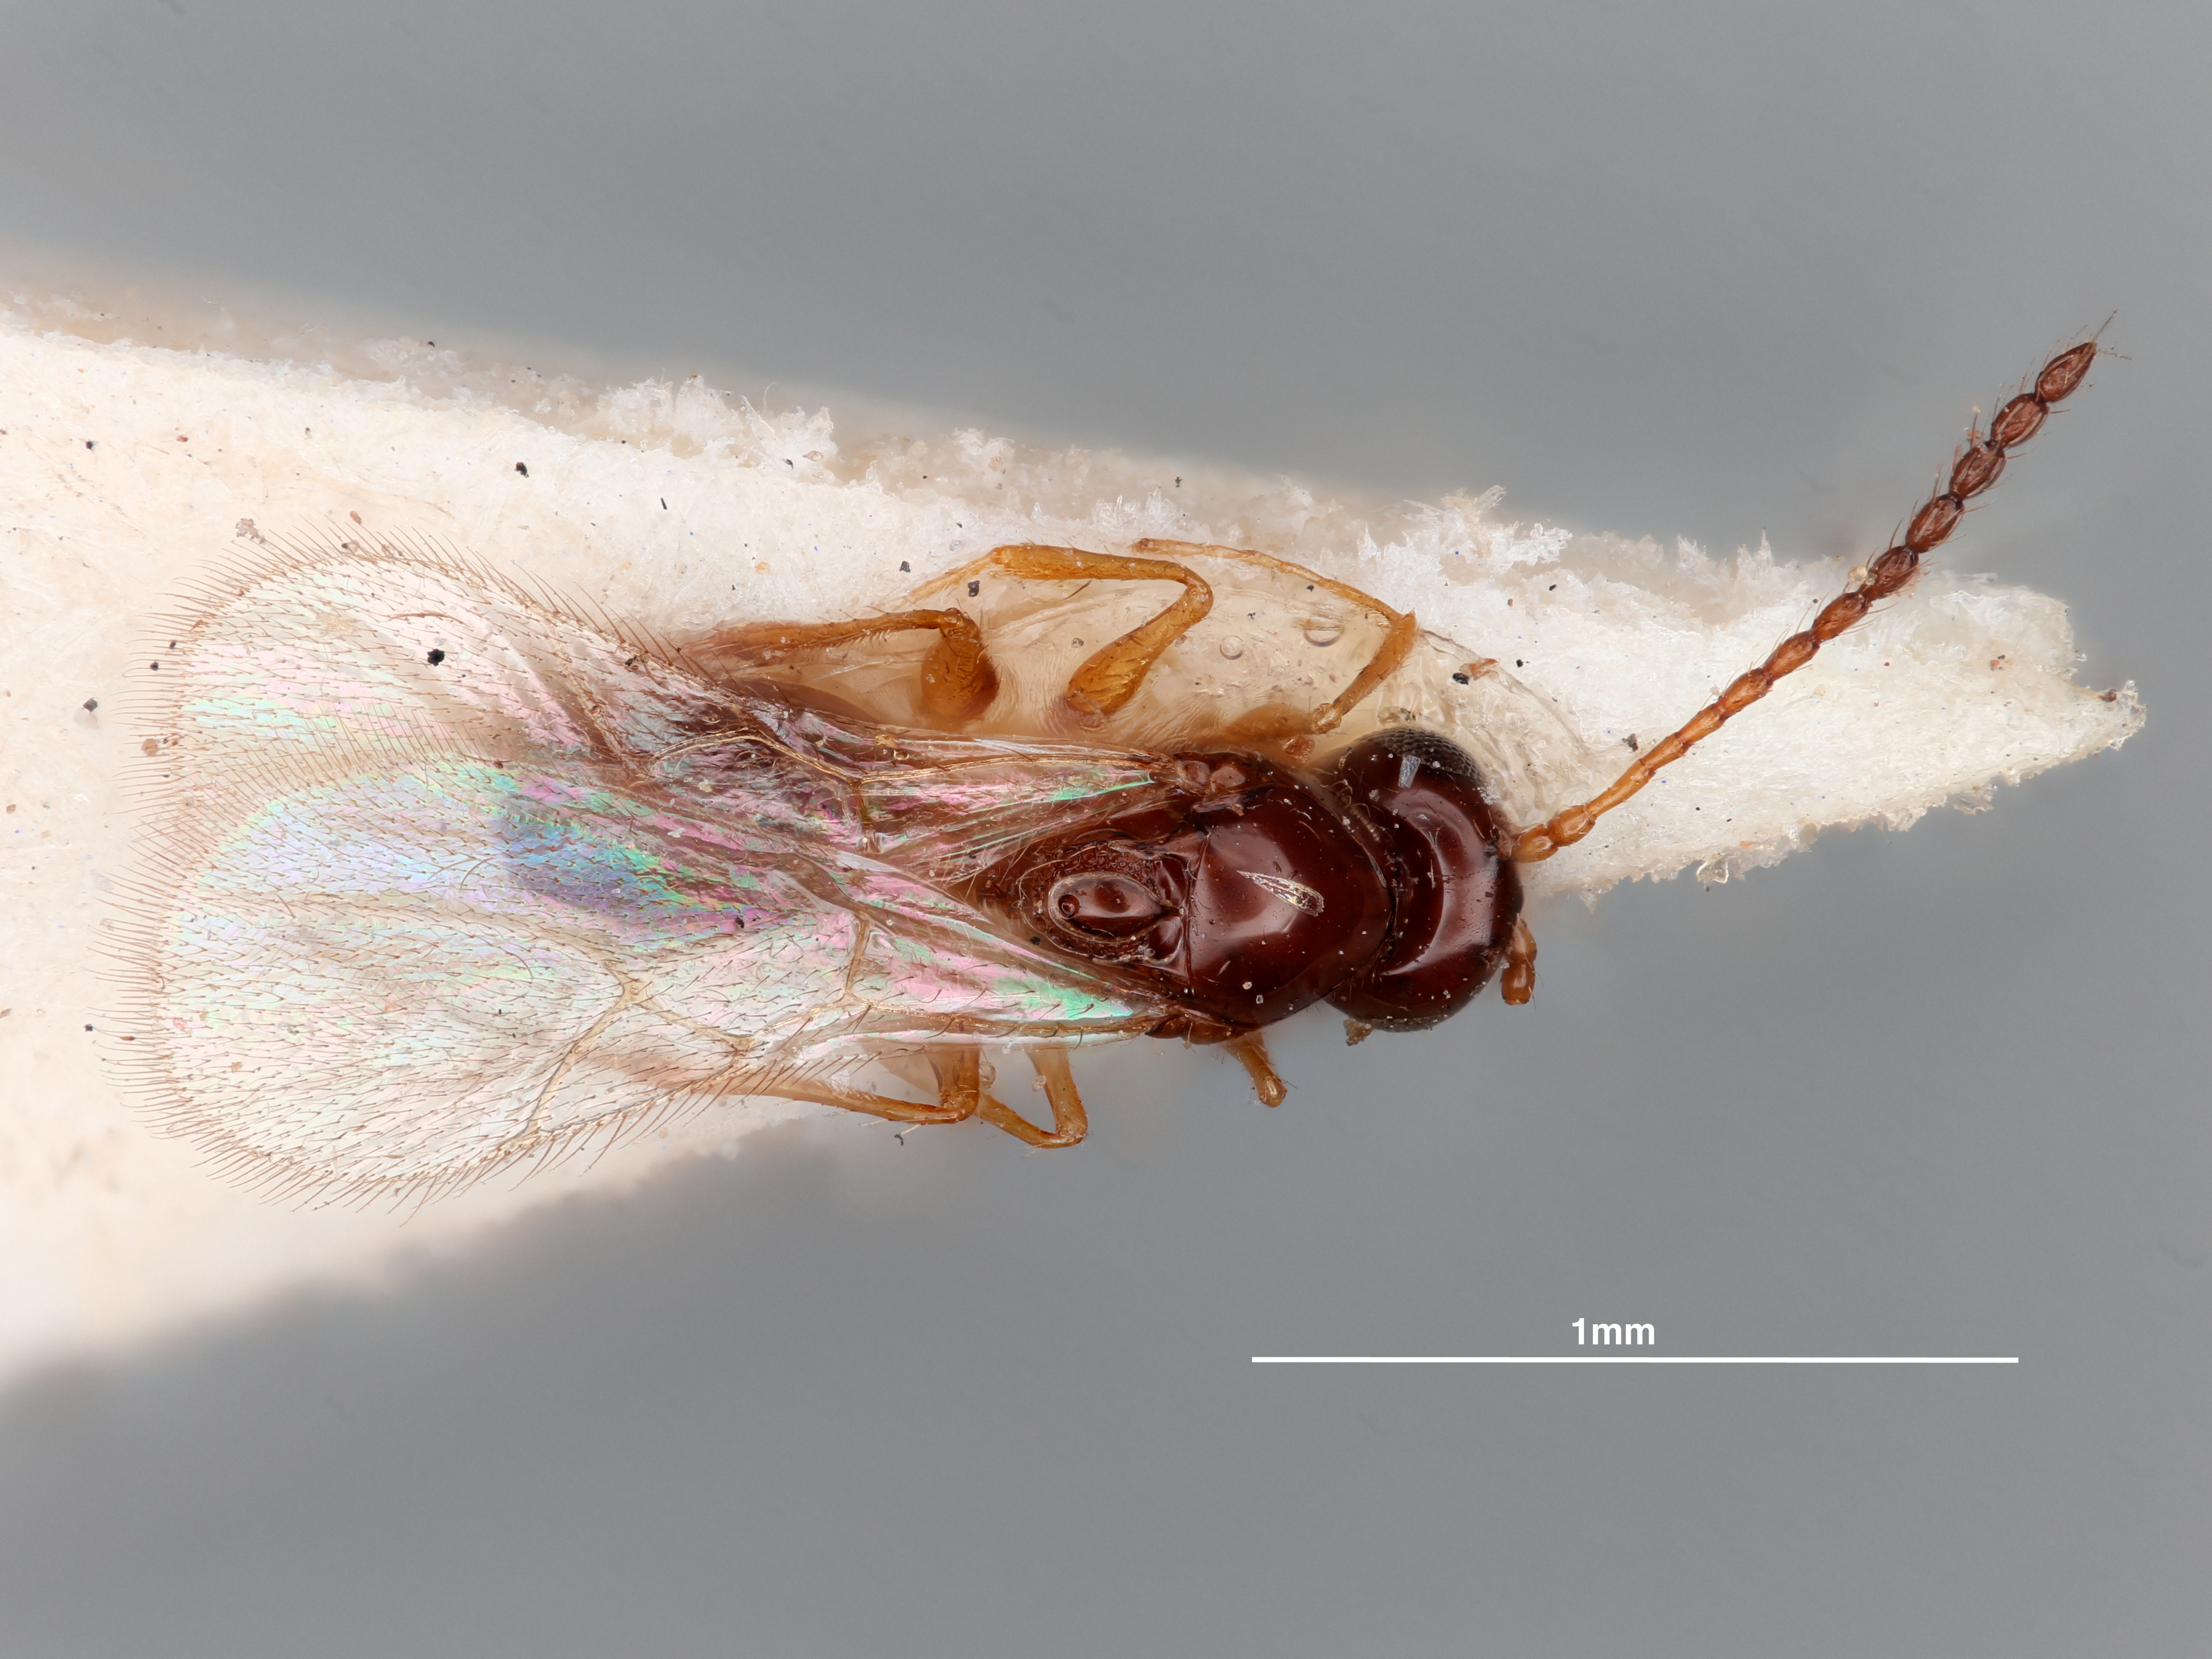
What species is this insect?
Eucoela unifoveata
